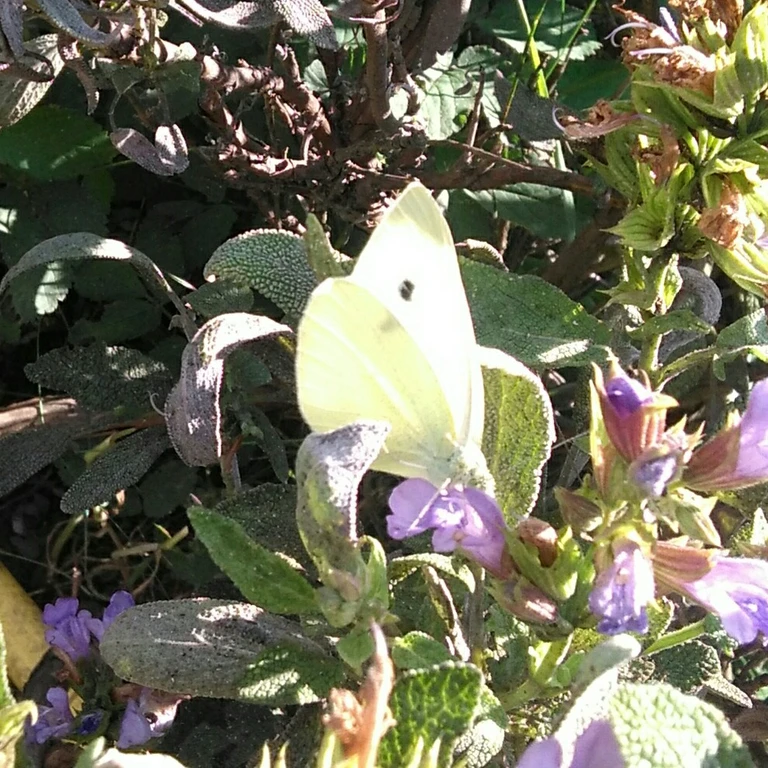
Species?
Pieris rapae
